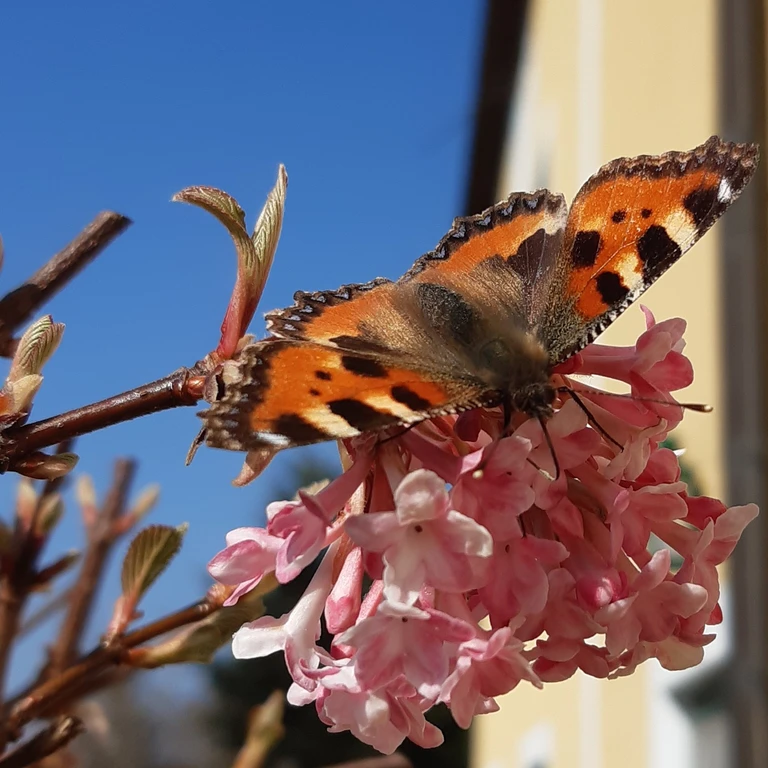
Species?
Aglais urticae
